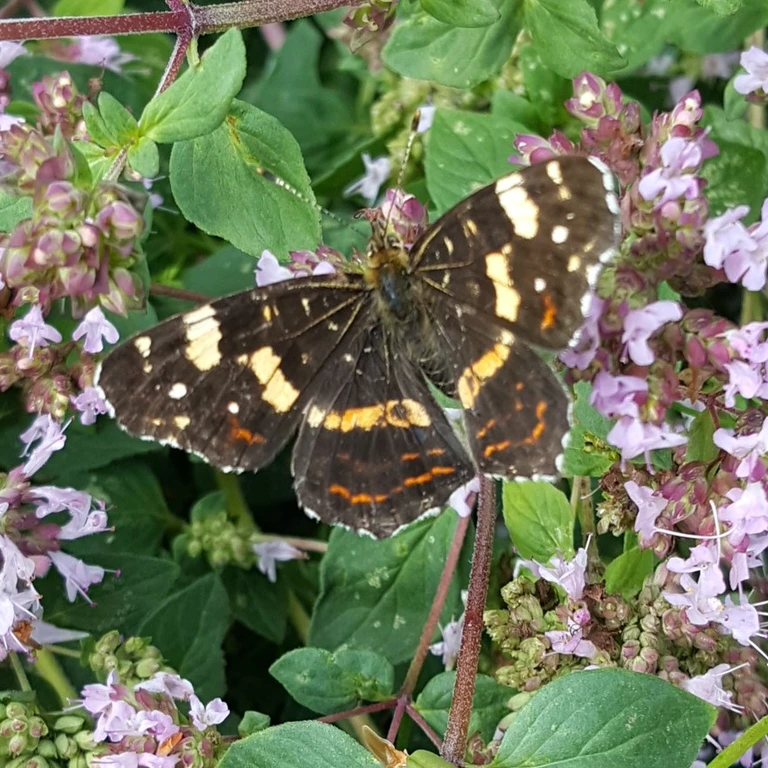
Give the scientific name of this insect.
Araschnia levana
